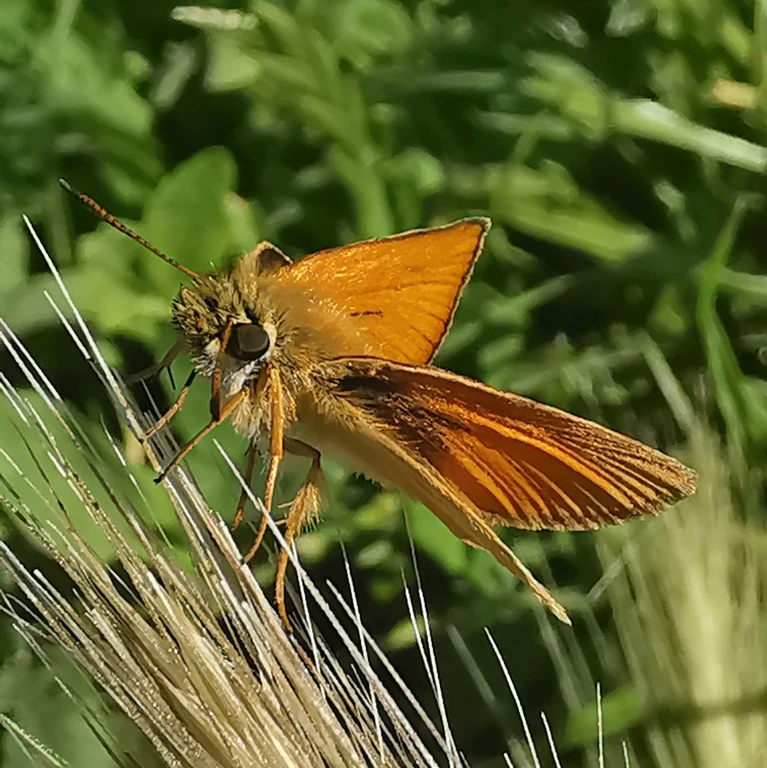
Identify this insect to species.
Thymelicus lineola
